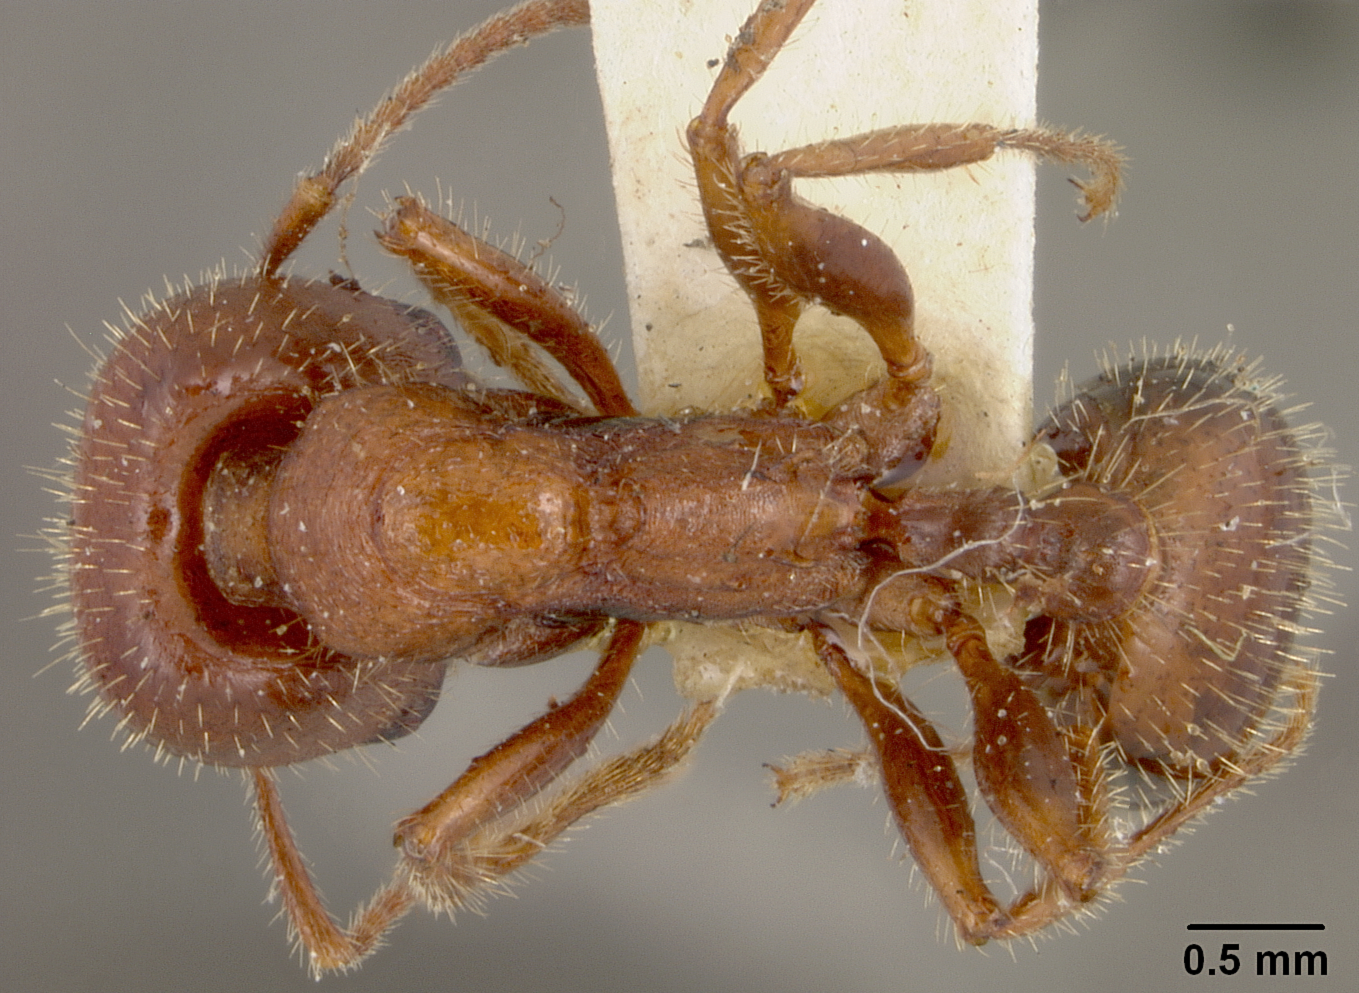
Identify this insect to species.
Stenamma stoddardi
